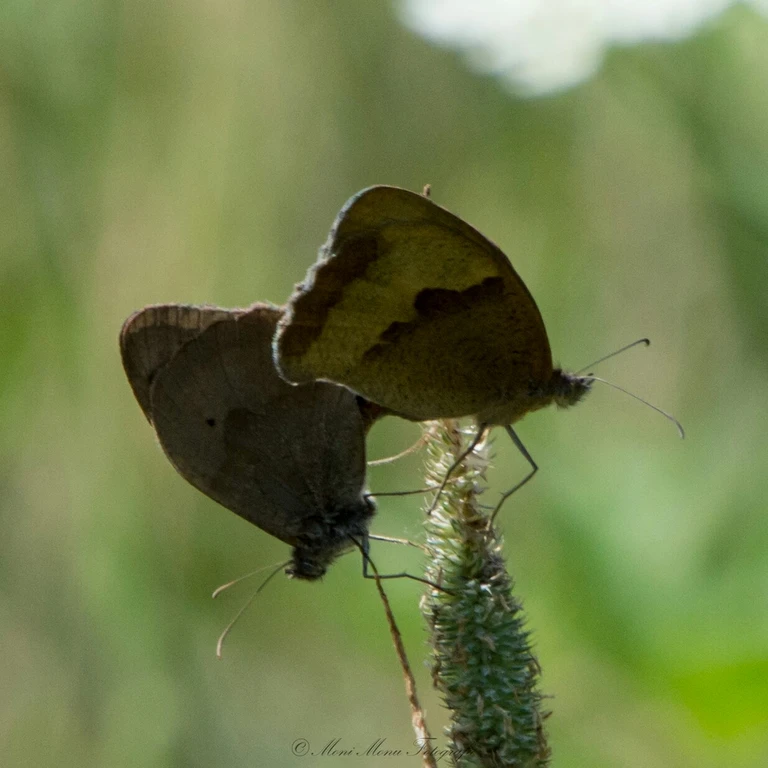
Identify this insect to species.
Maniola jurtina
